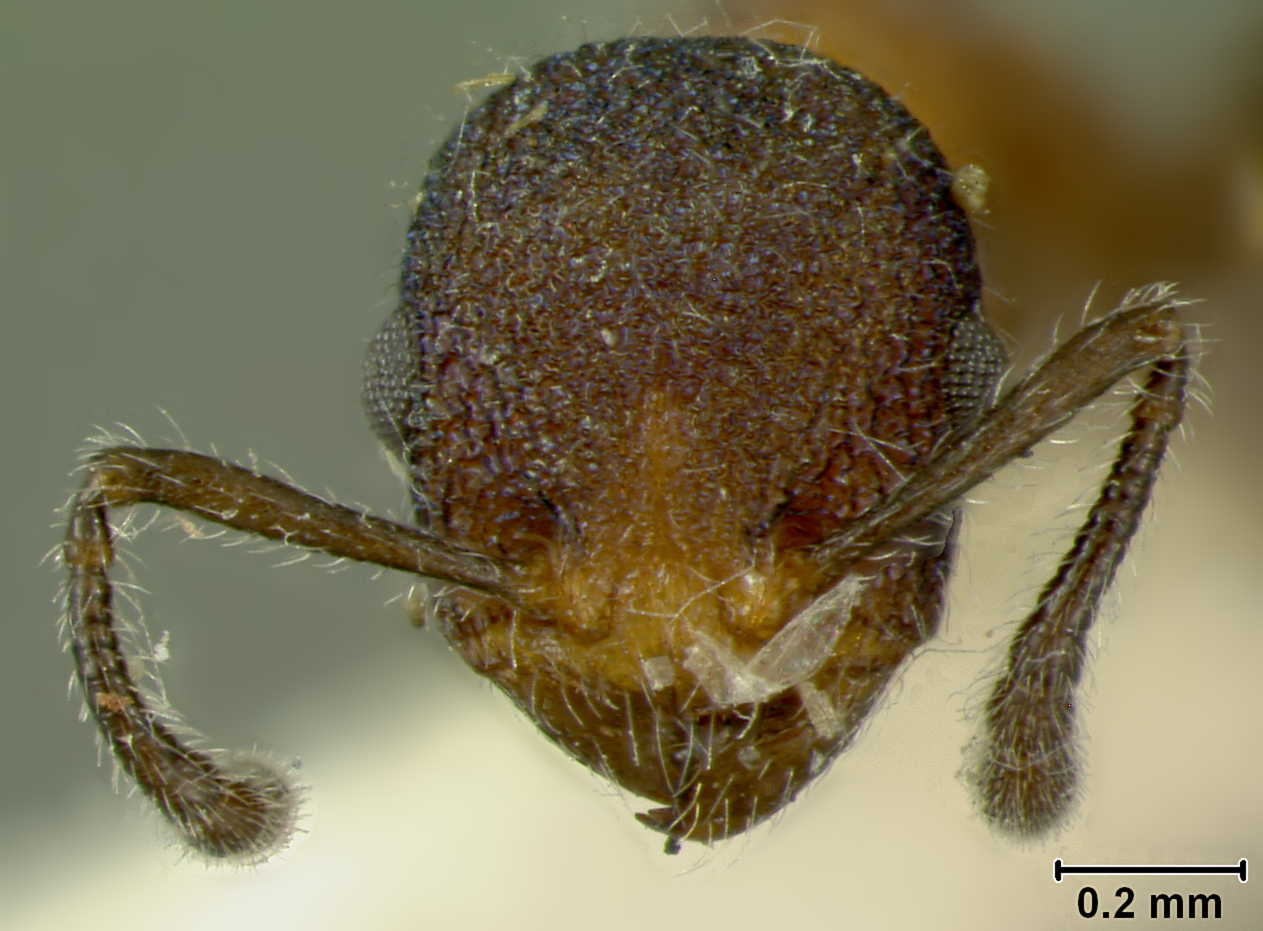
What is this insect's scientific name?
Leptothorax gibbifer
